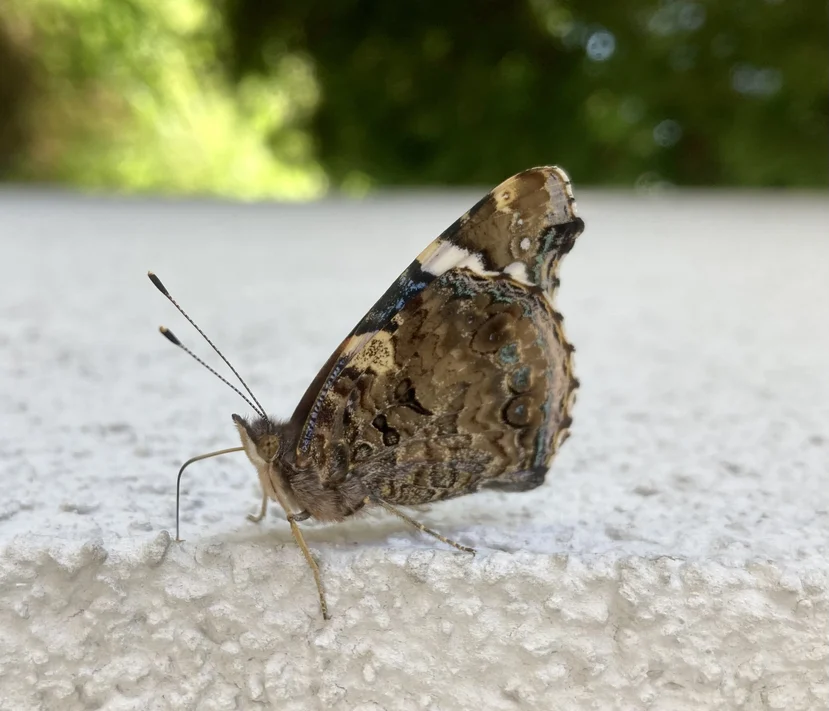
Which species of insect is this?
Vanessa atalanta
